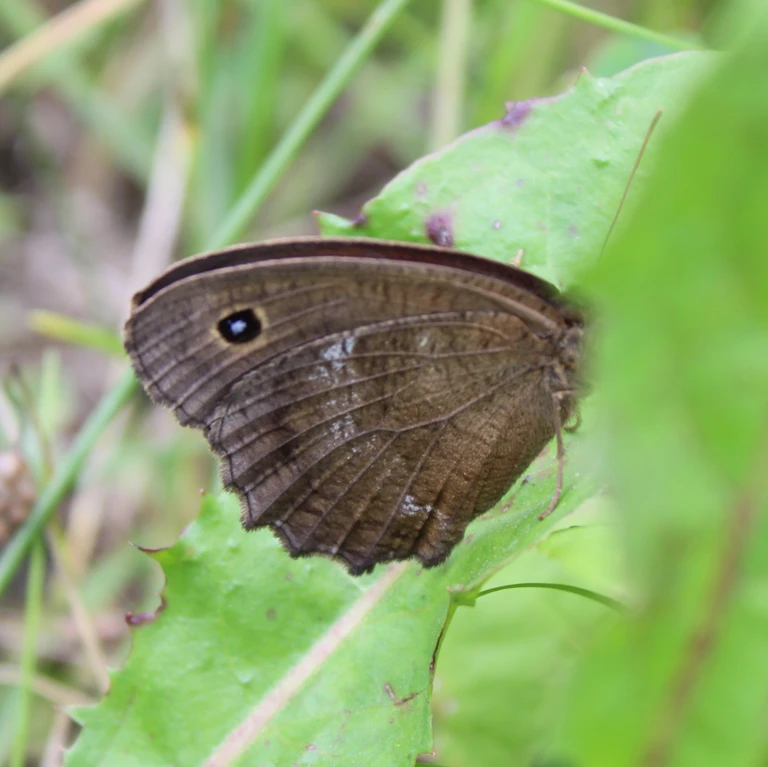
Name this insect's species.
Minois dryas
